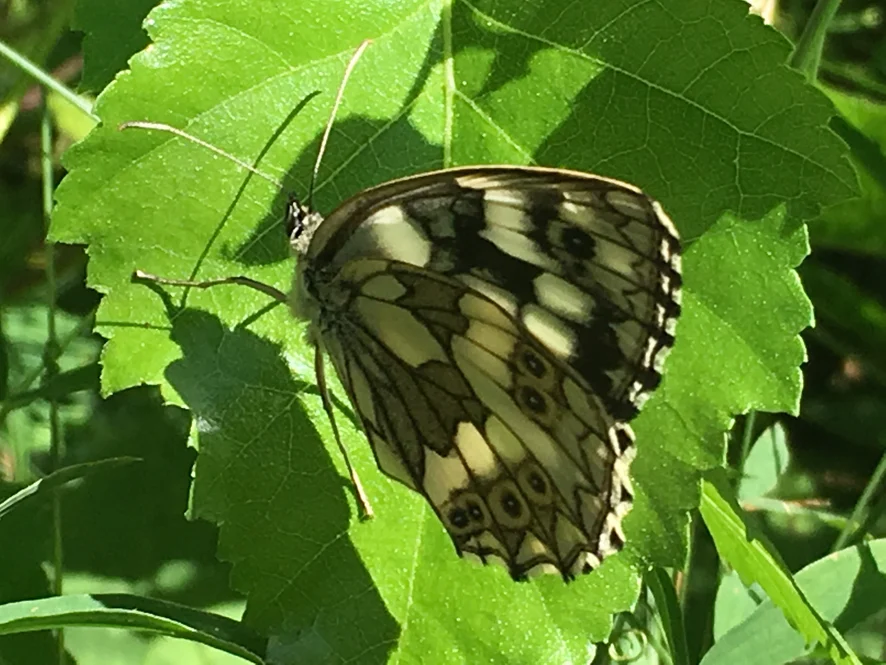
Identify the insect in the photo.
Melanargia galathea
